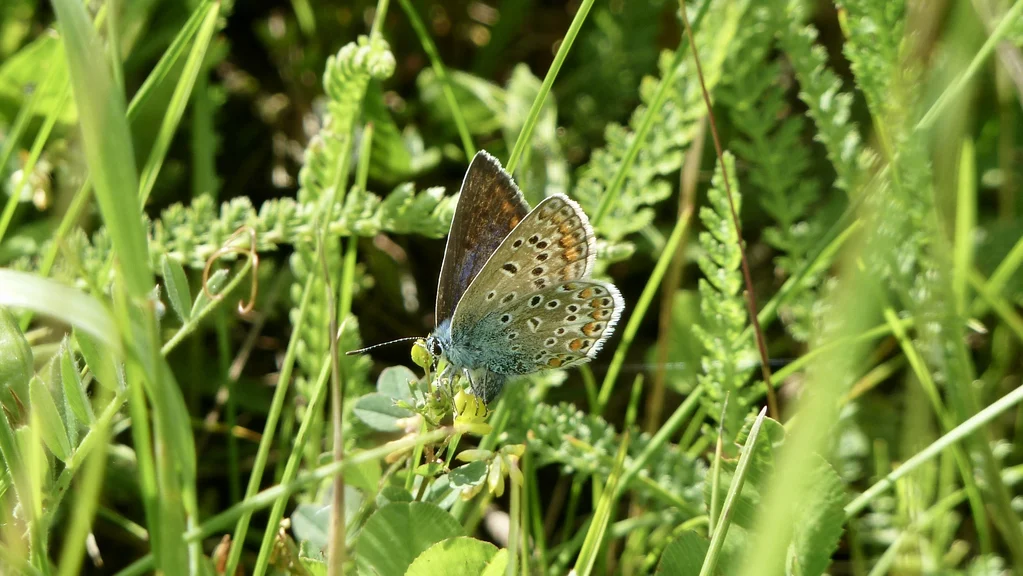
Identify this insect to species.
Polyommatus icarus
